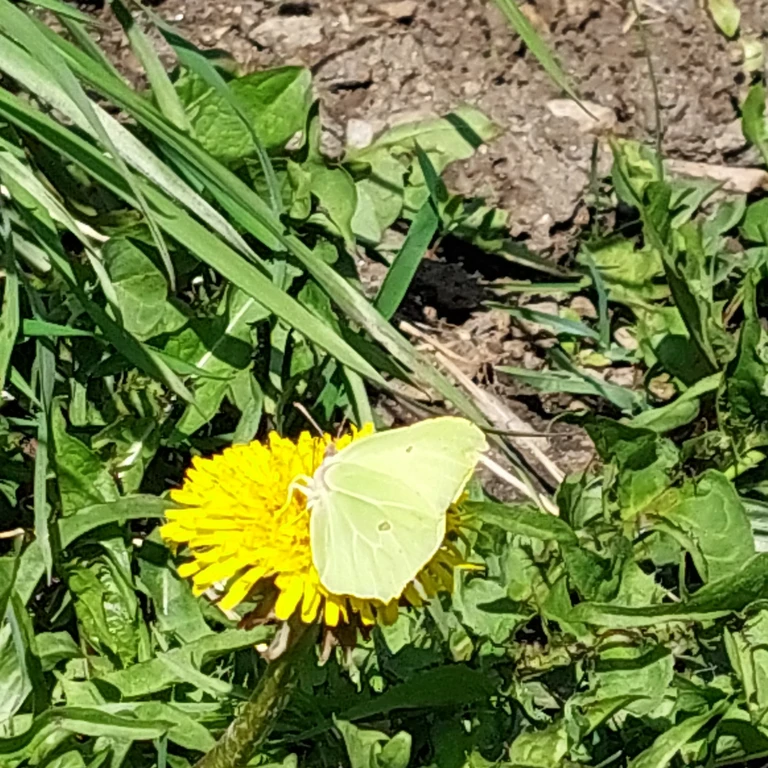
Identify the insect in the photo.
Gonepteryx rhamni
